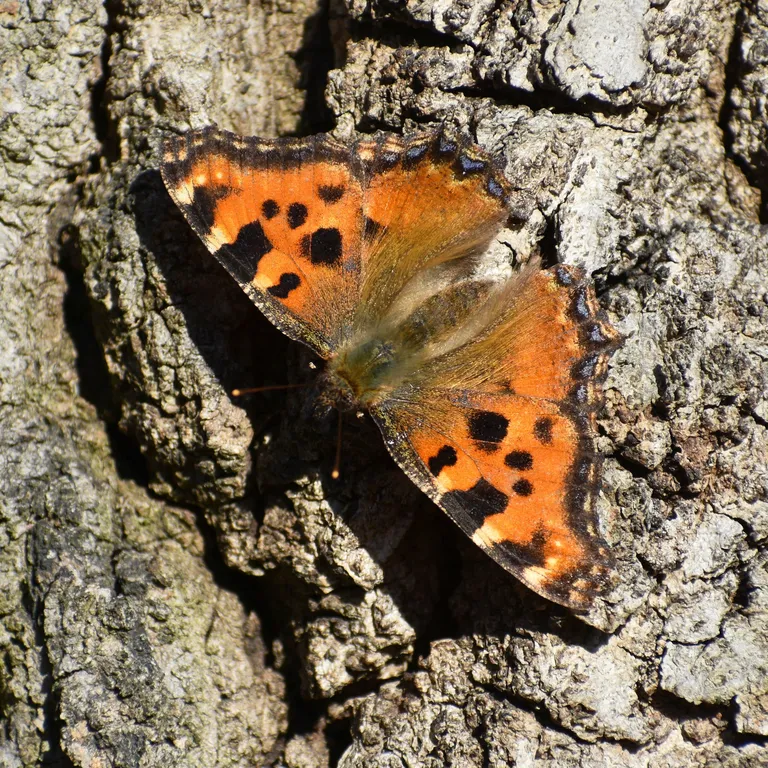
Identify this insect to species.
Nymphalis polychloros
